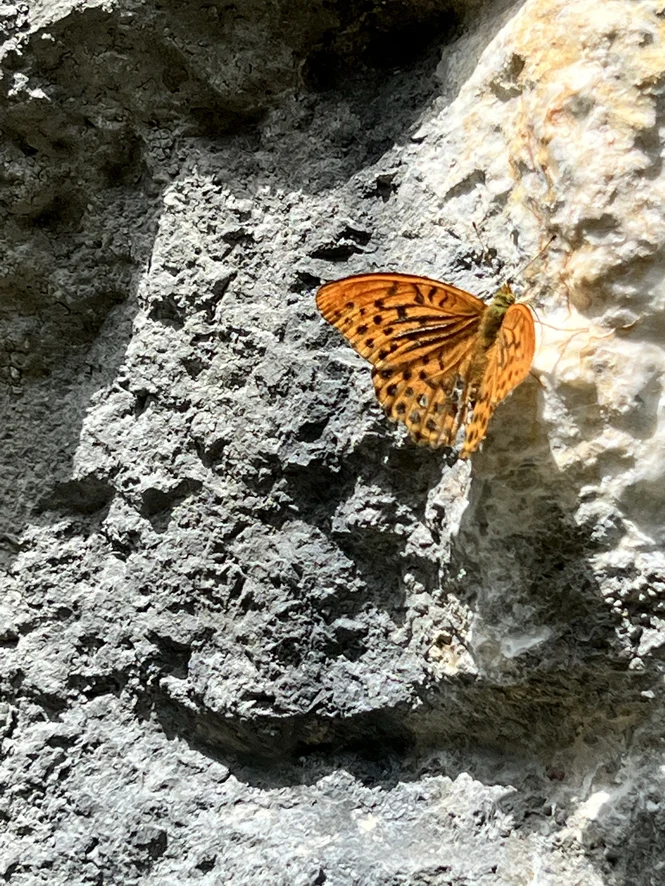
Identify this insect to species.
Argynnis paphia
